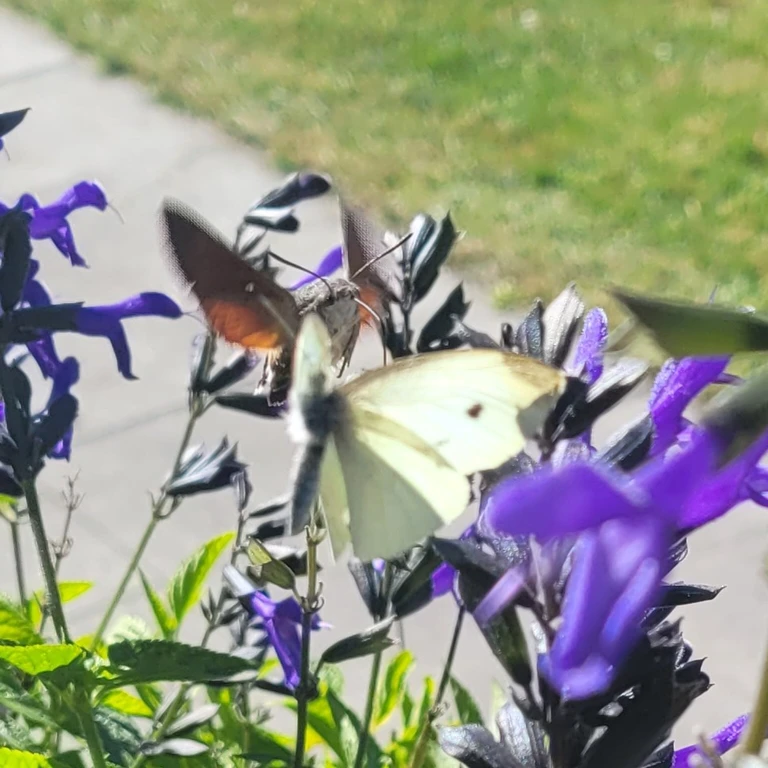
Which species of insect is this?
Macroglossum stellatarum
